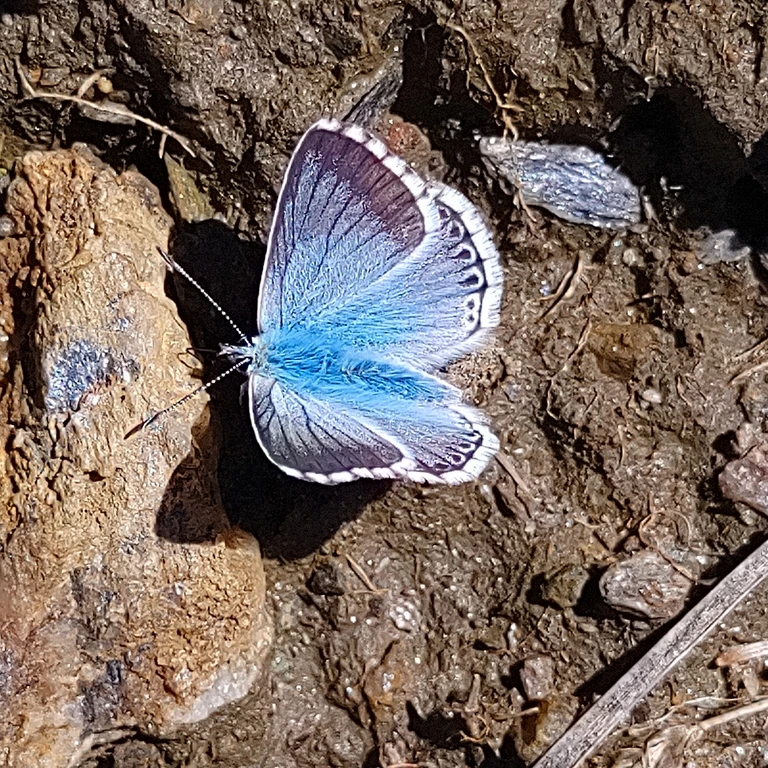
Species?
Lysandra coridon
